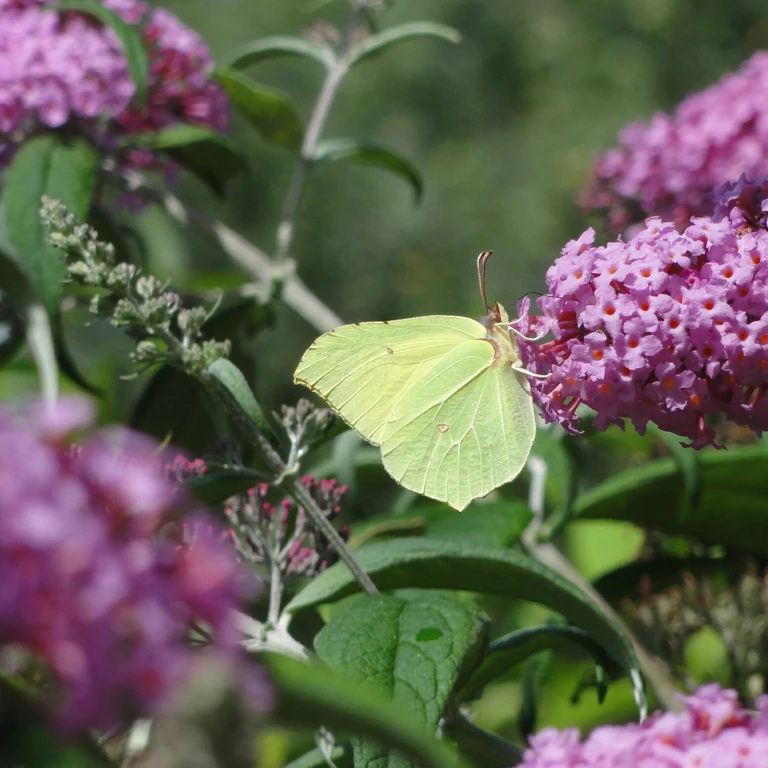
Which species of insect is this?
Gonepteryx rhamni
